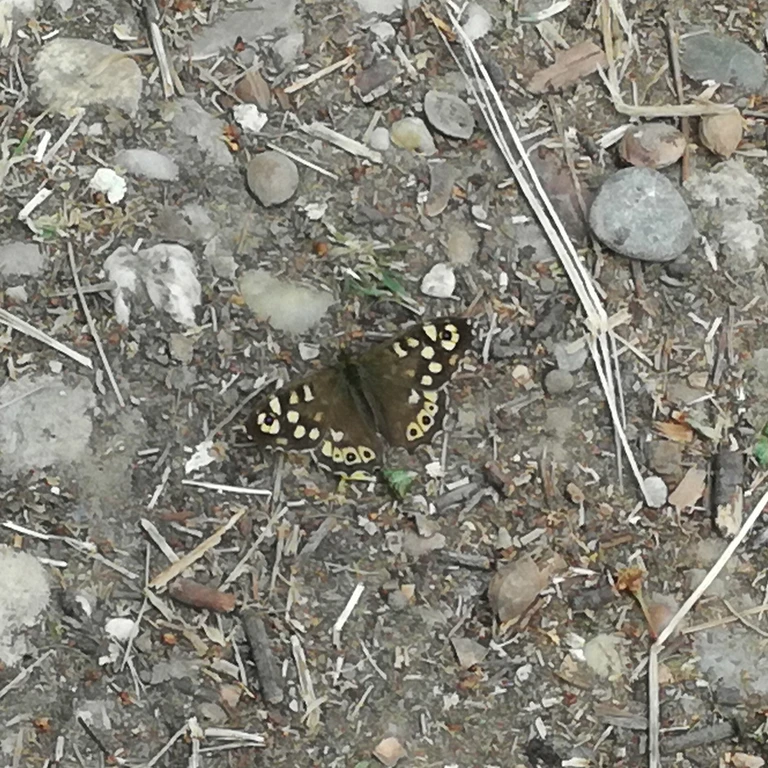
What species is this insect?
Pararge aegeria
